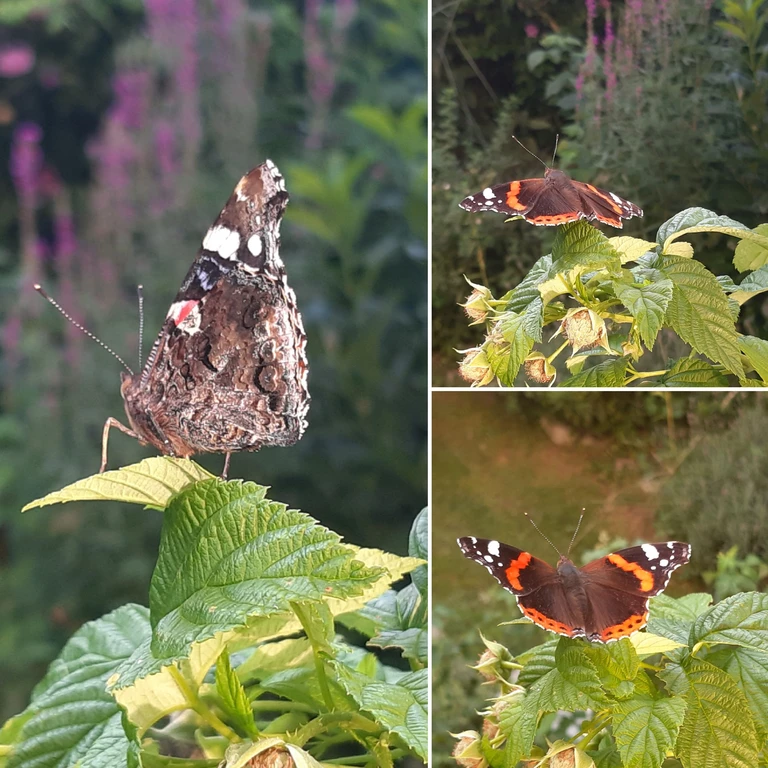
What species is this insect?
Vanessa atalanta
